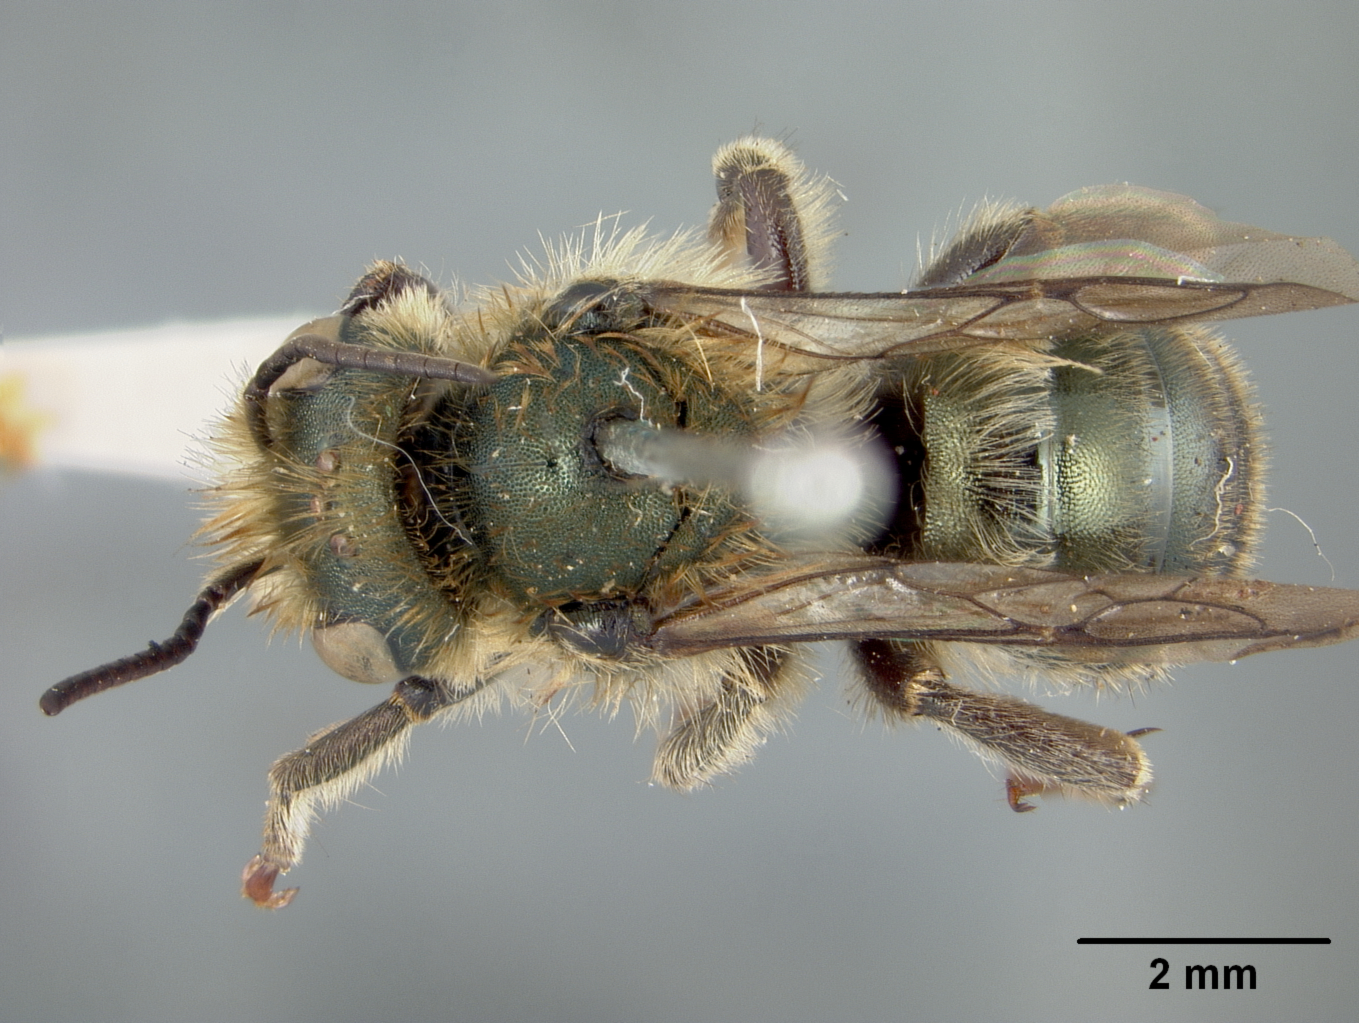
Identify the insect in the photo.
Osmia hesperos
